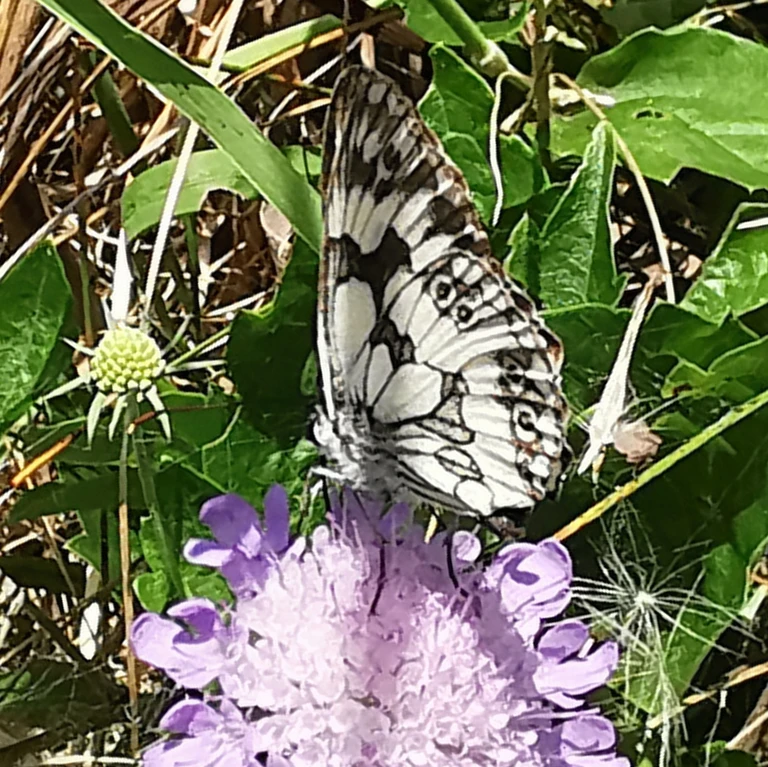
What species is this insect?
Melanargia galathea
